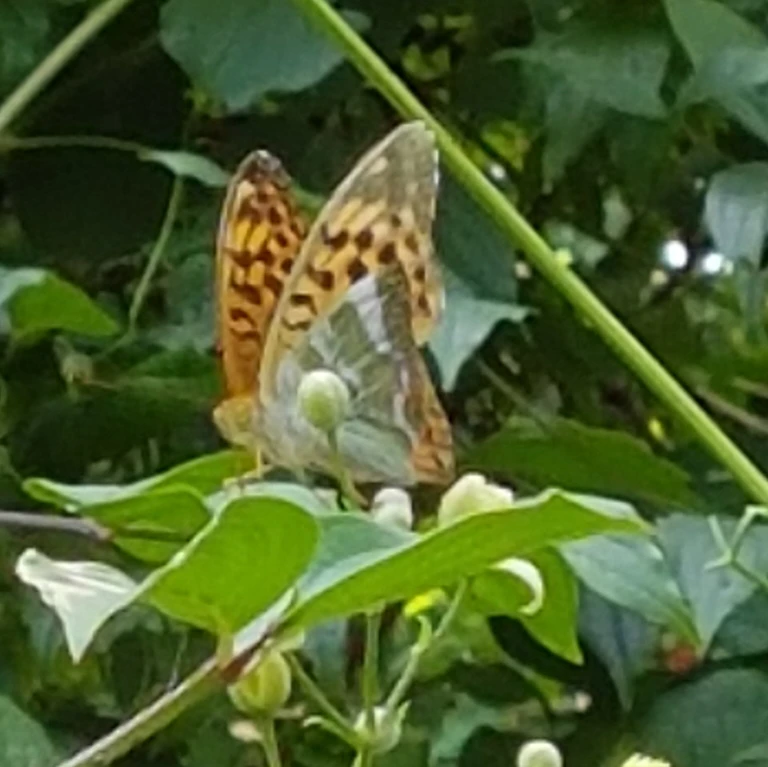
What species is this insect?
Argynnis paphia
